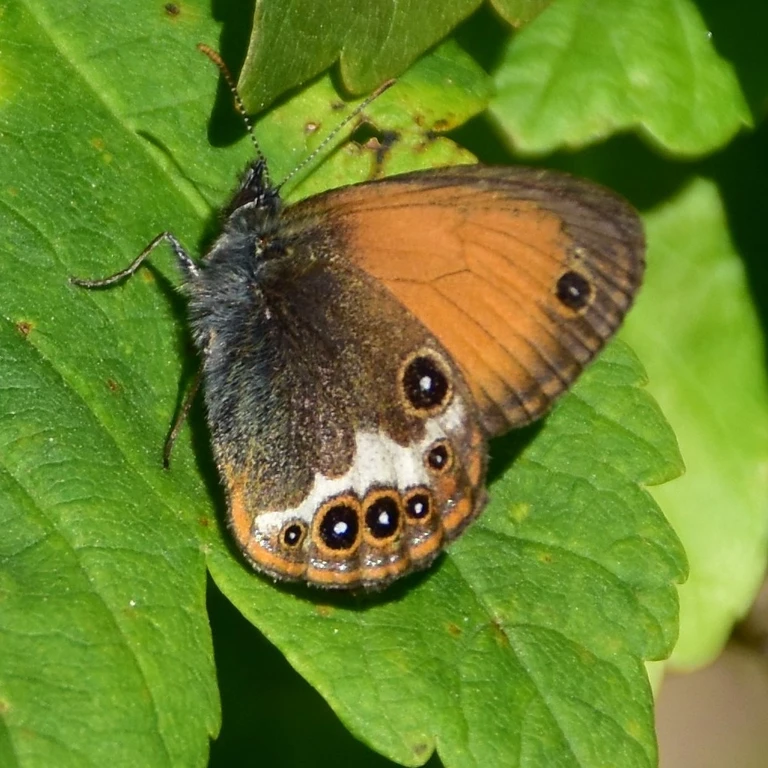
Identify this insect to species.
Coenonympha arcania
